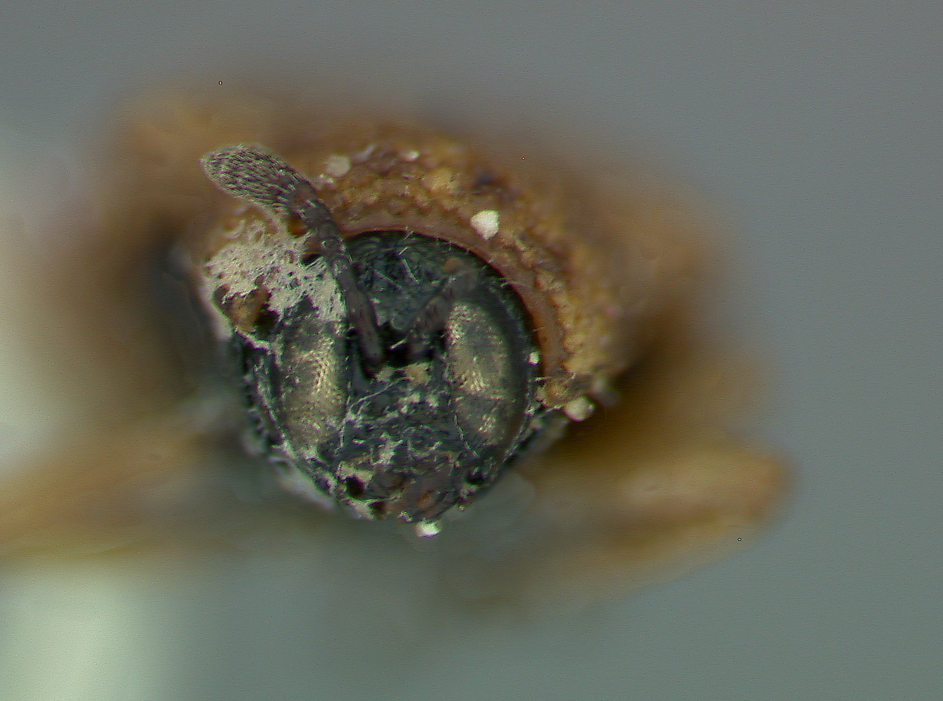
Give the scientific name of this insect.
Fossispa lutena
